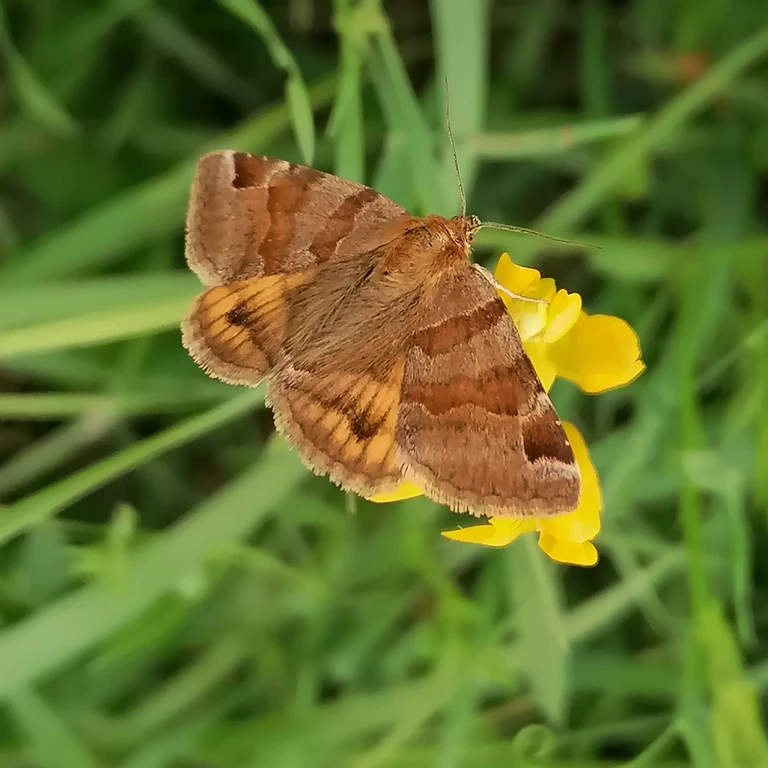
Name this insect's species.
Euclidia glyphica
